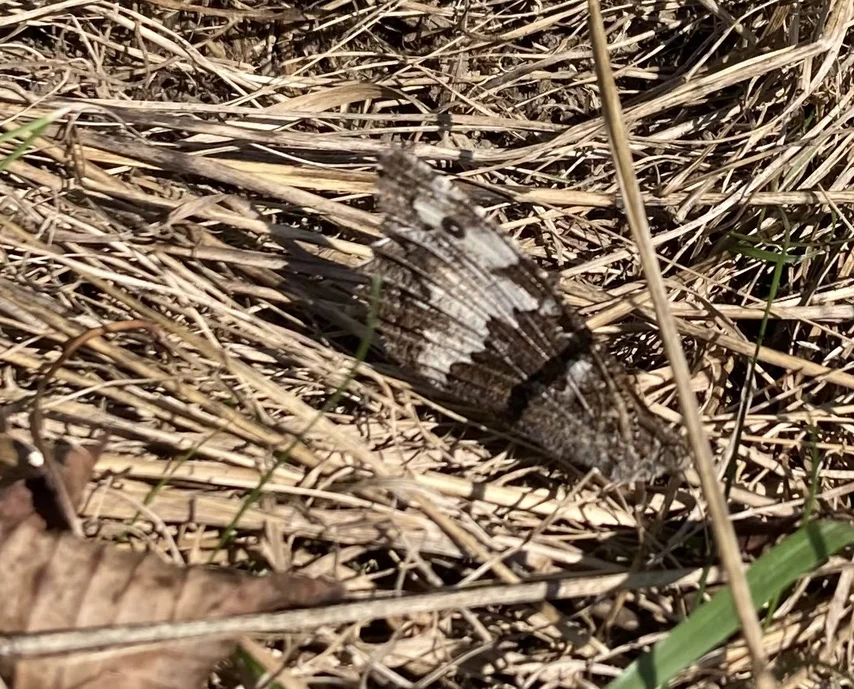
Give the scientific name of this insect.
Brintesia circe
